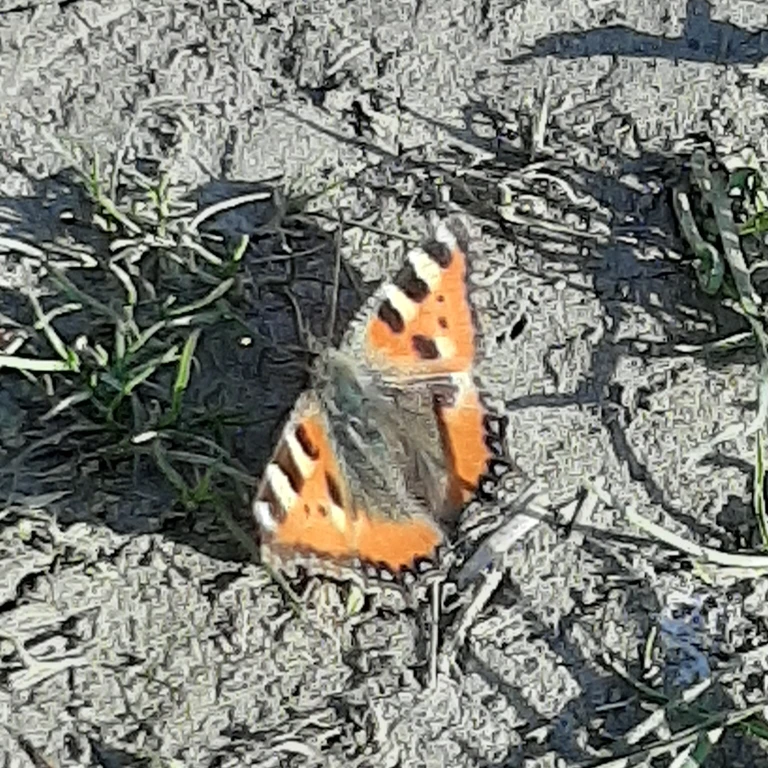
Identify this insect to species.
Aglais urticae
